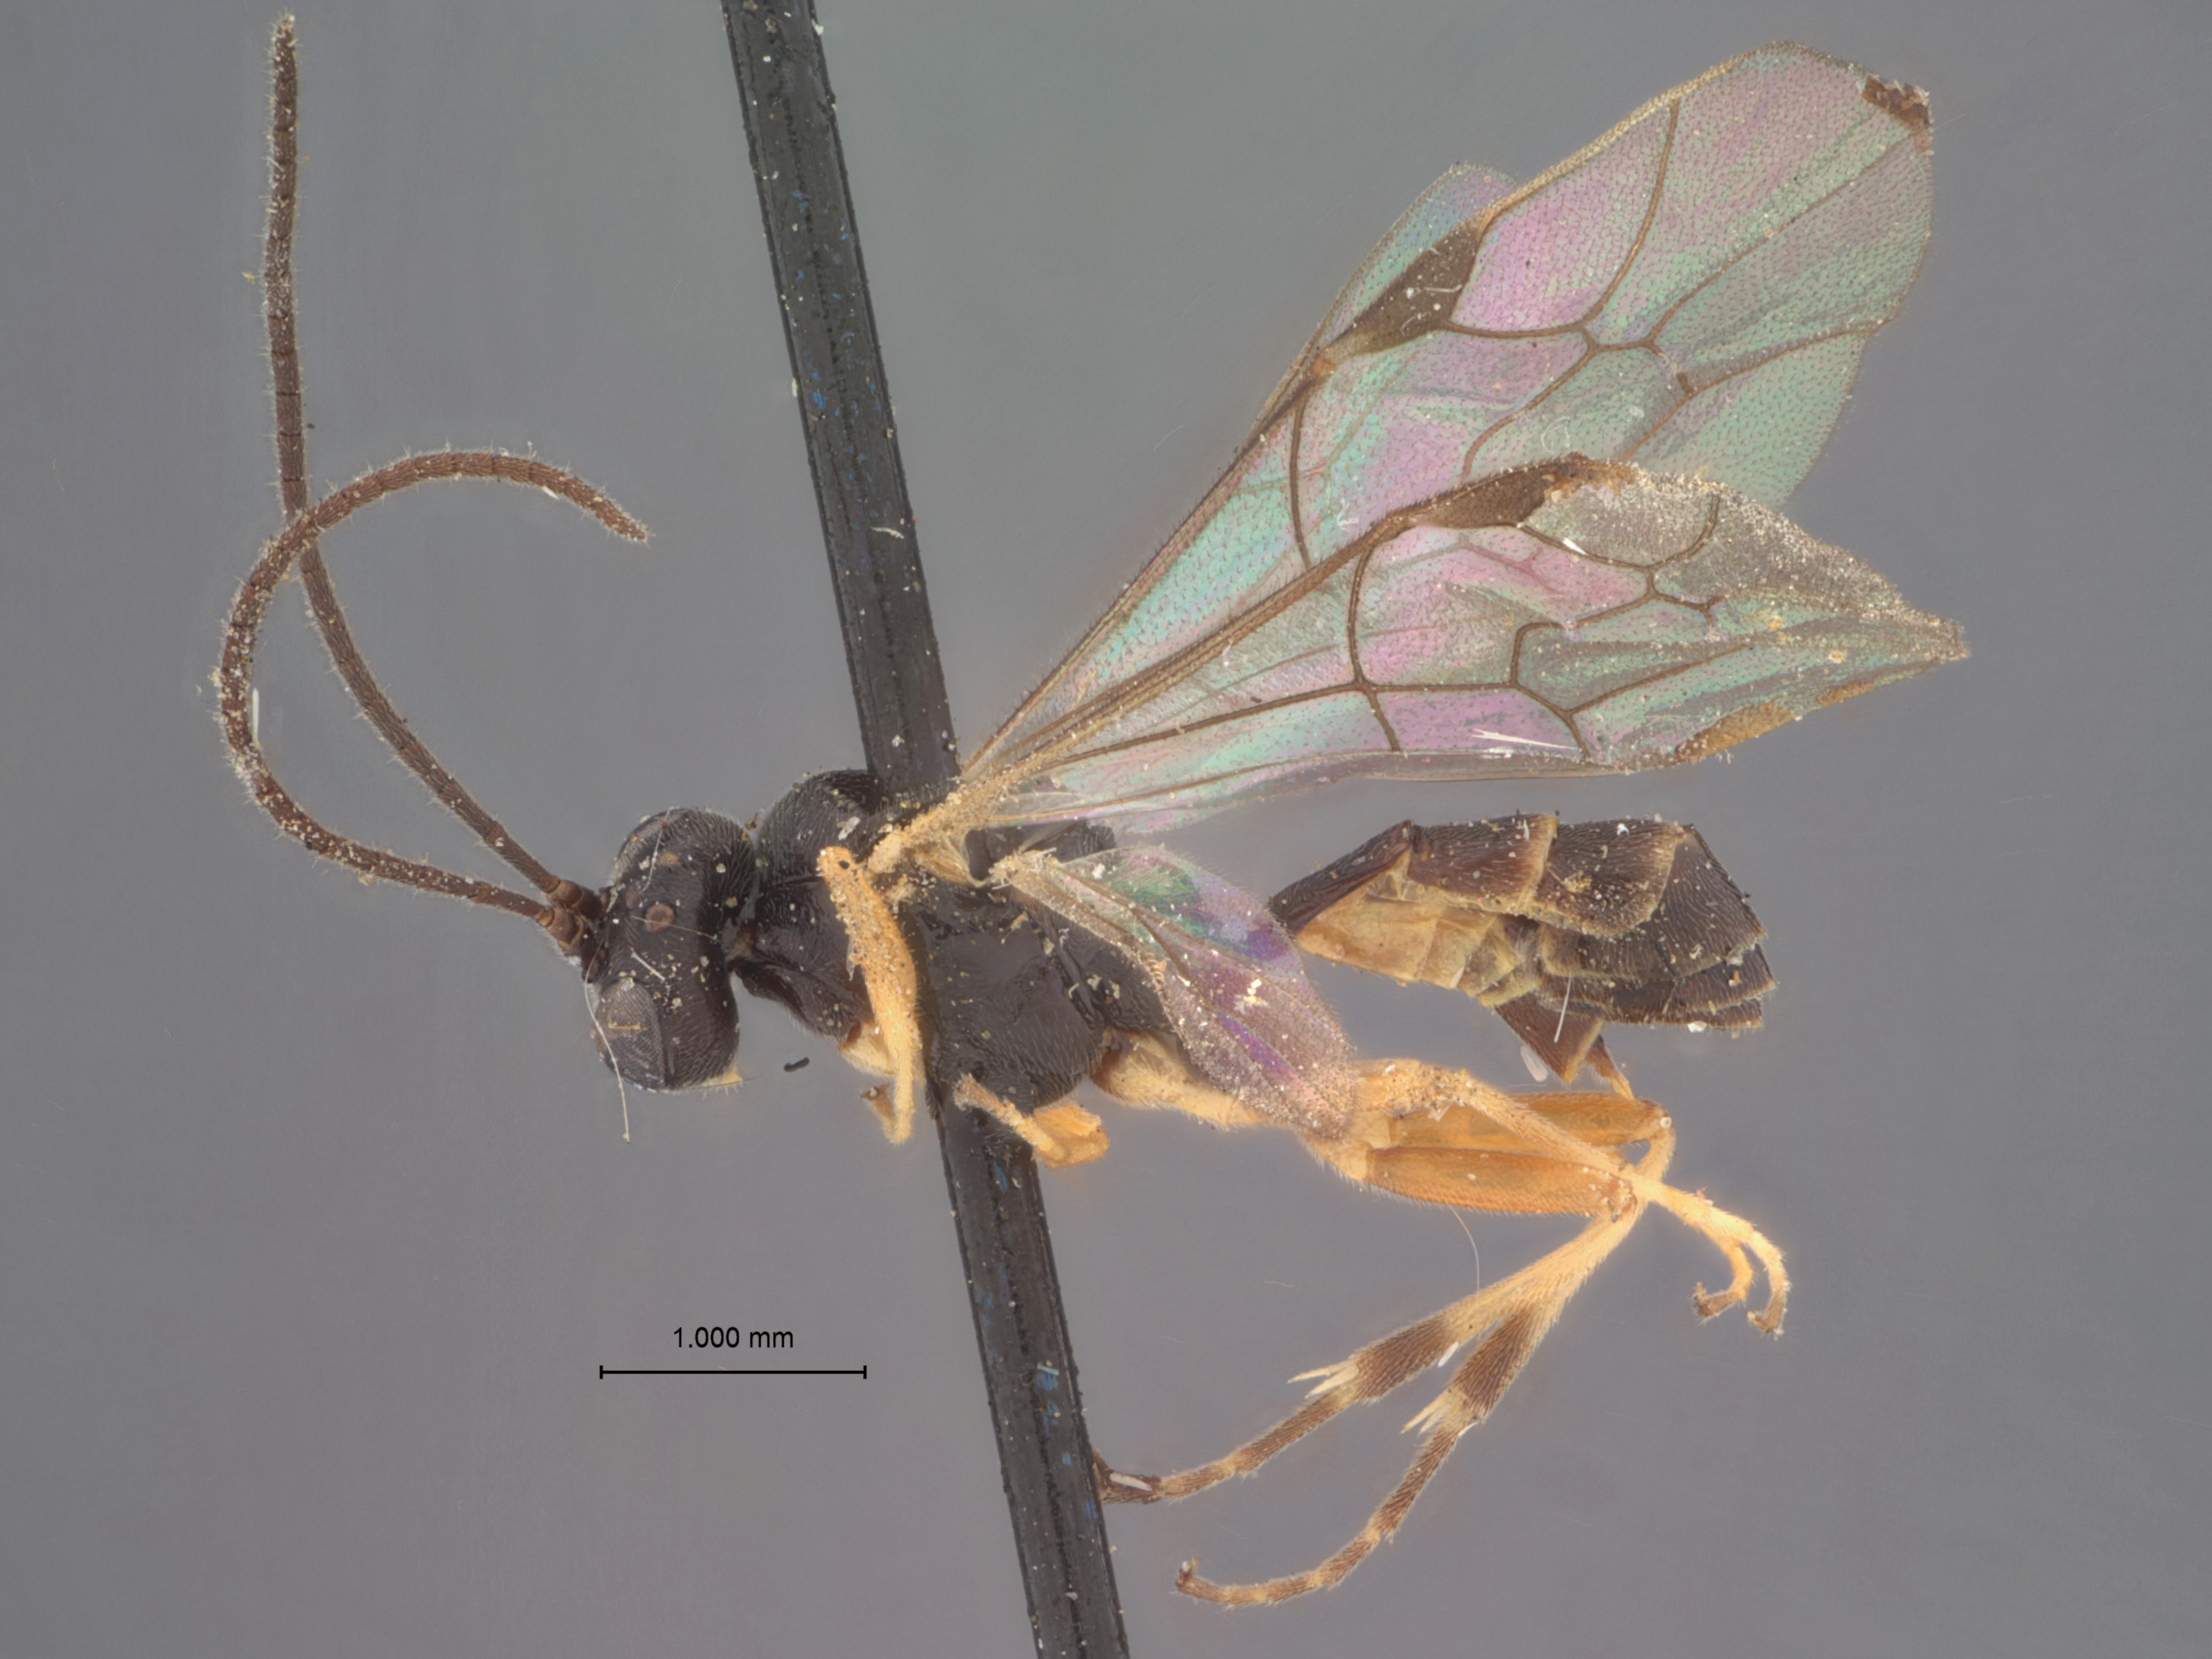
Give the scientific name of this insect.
Mesoleius gymnonychi
